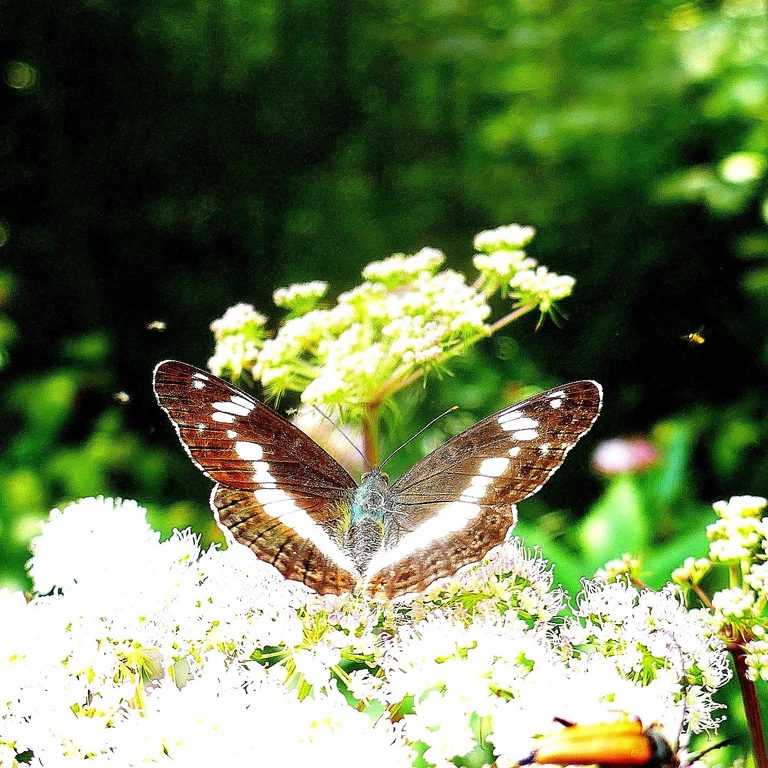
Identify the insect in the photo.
Limenitis camilla (also Ladoga camilla)
